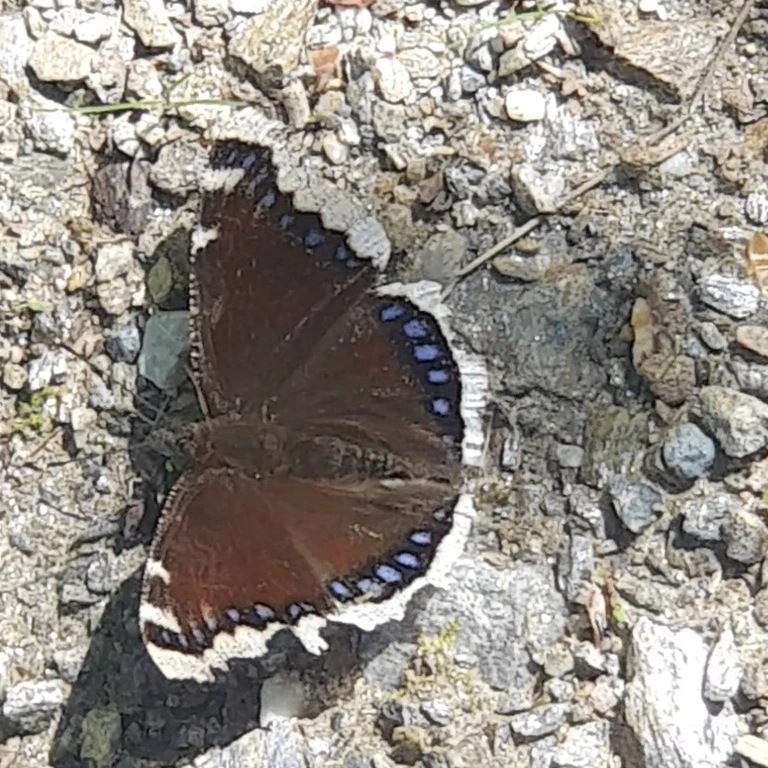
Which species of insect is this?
Nymphalis antiopa
